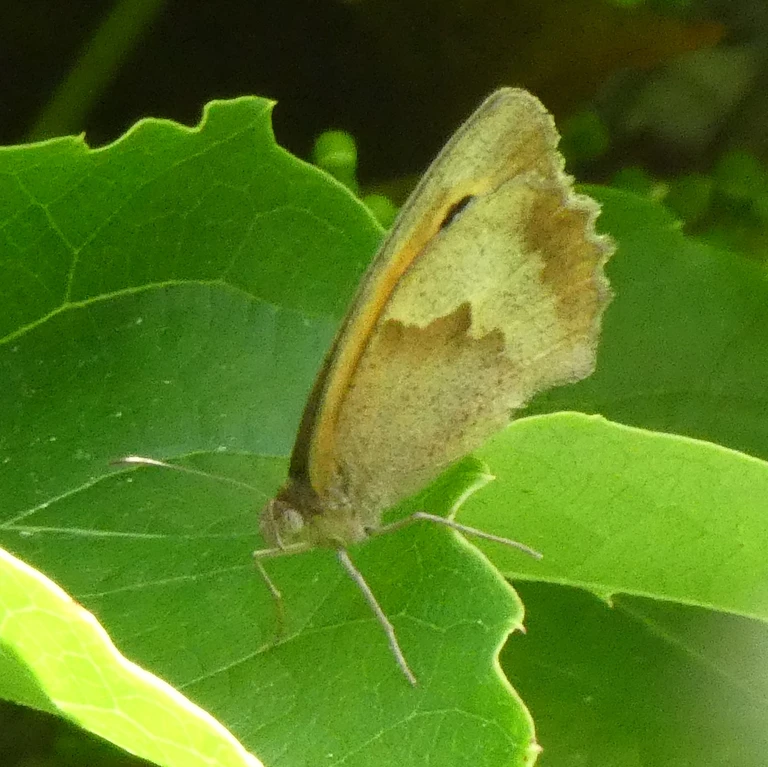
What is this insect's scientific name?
Maniola jurtina
